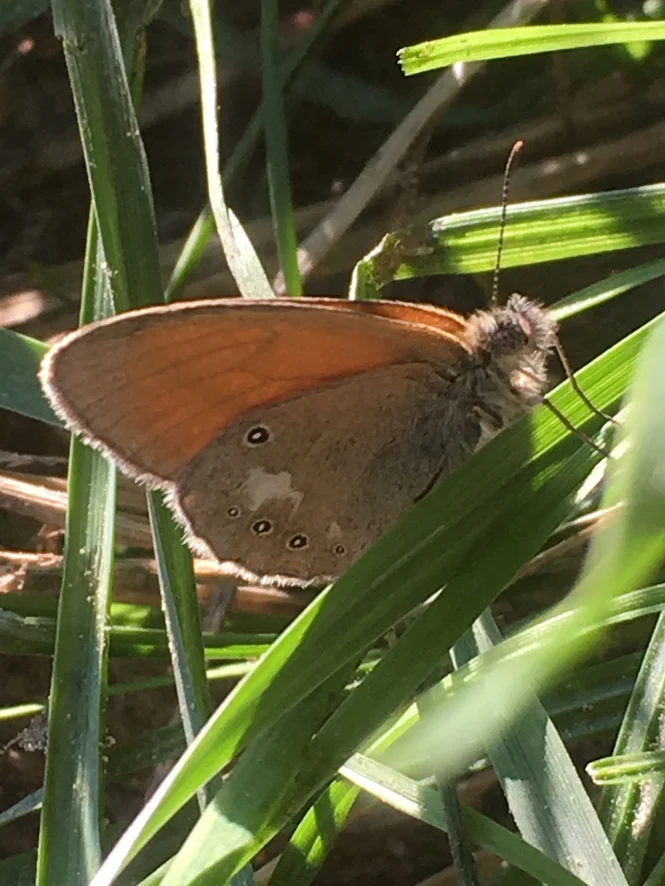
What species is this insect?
Coenonympha glycerion (also Coenonympha iphis)
